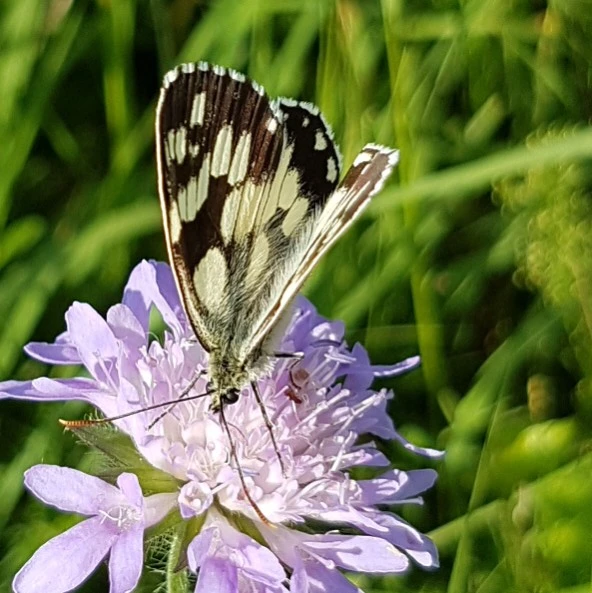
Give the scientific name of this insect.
Melanargia galathea
